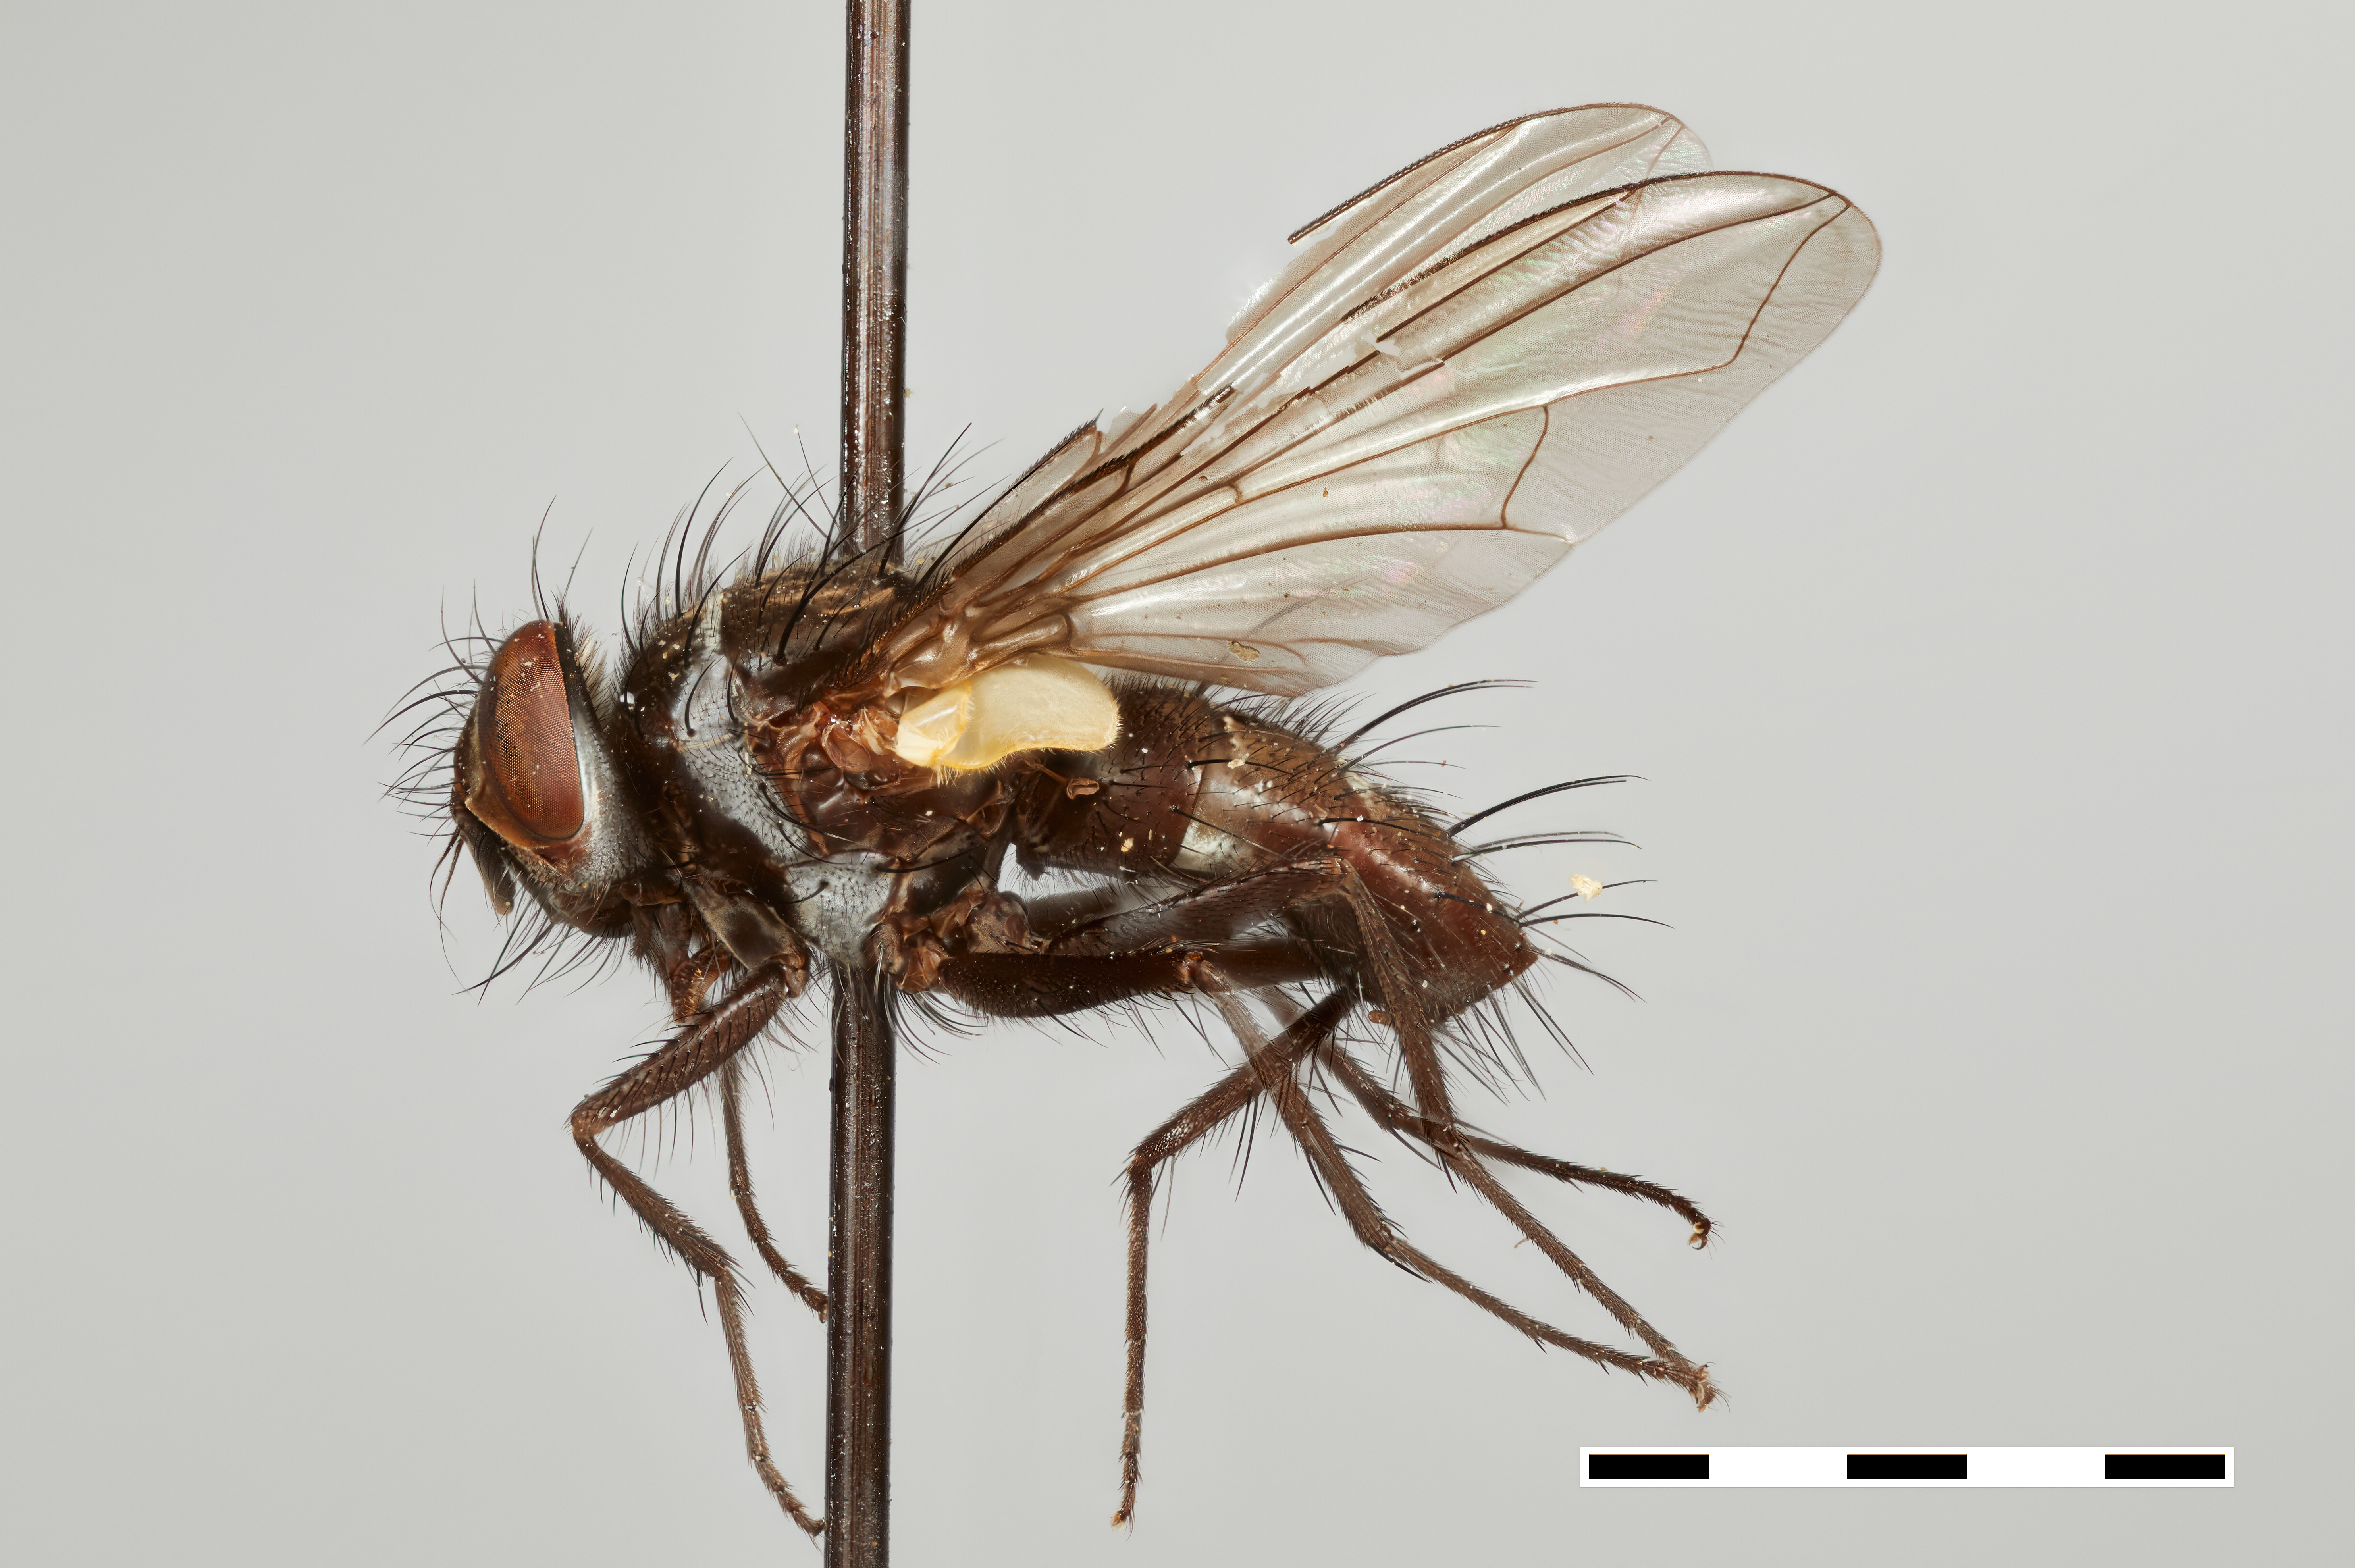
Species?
Lydellothelaira collaris
